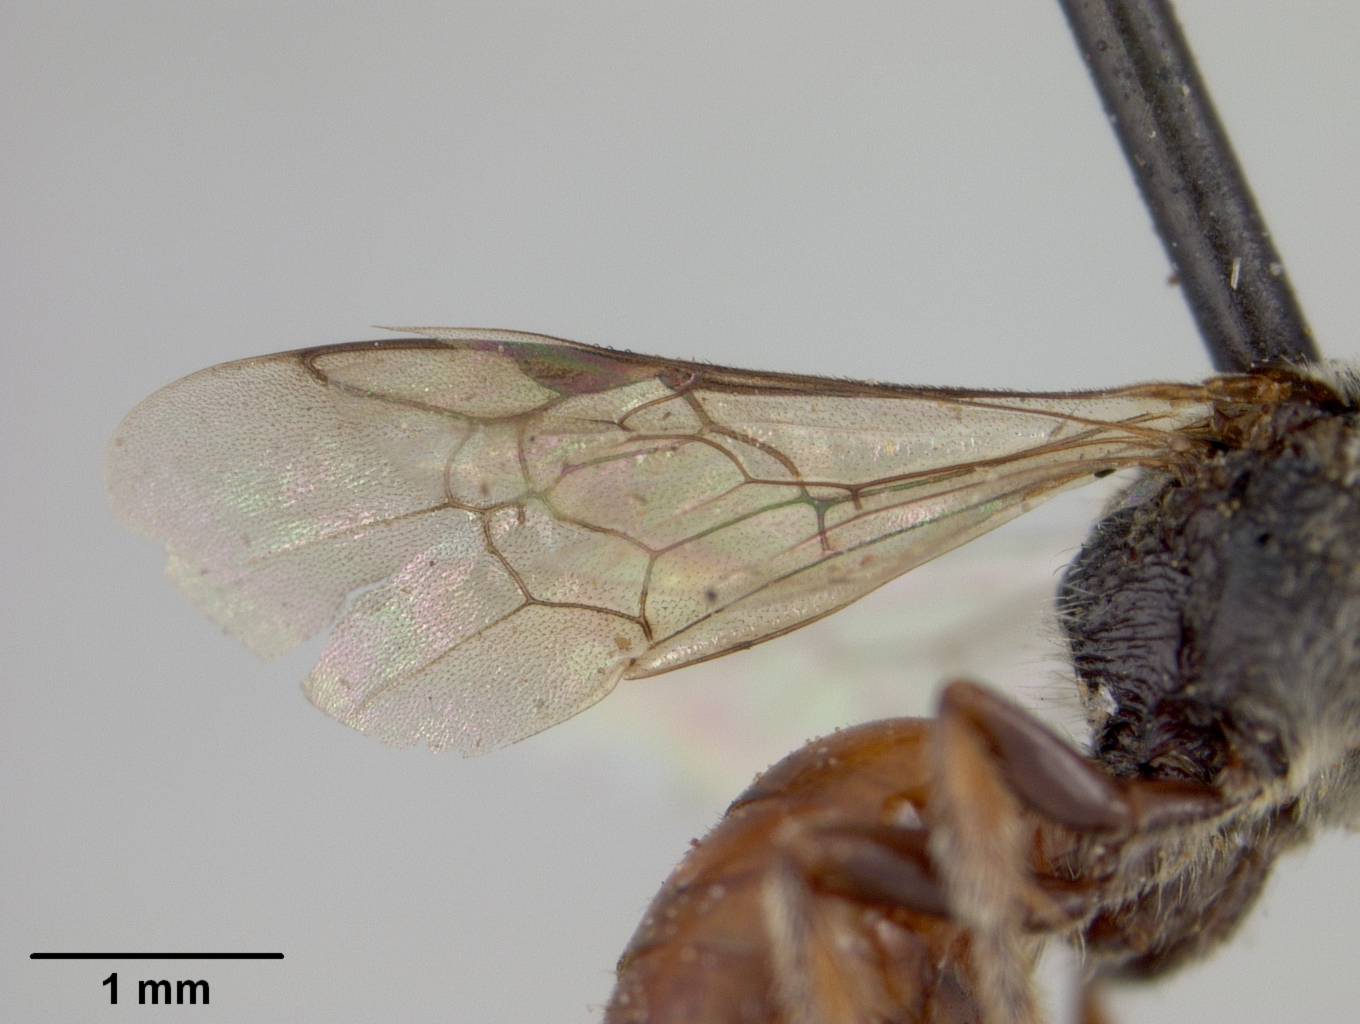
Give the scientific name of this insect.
Sphecodes wheeleri
